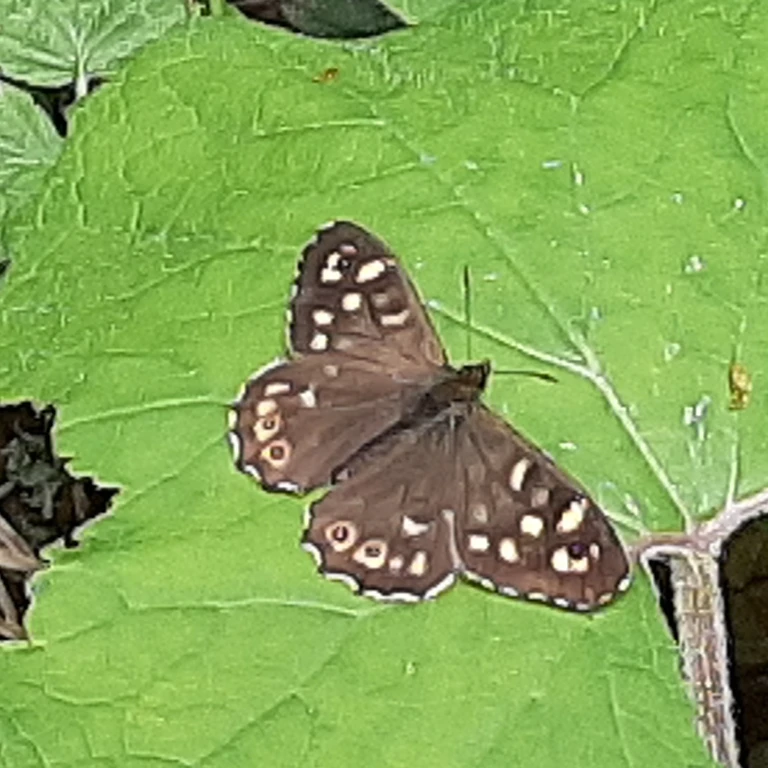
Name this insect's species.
Pararge aegeria
